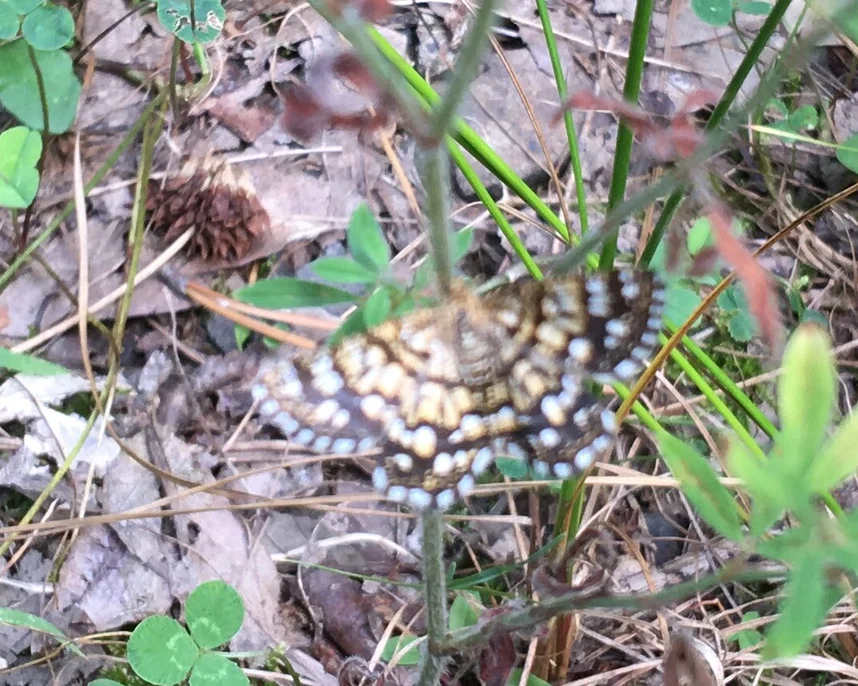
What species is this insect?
Chiasmia clathrata
